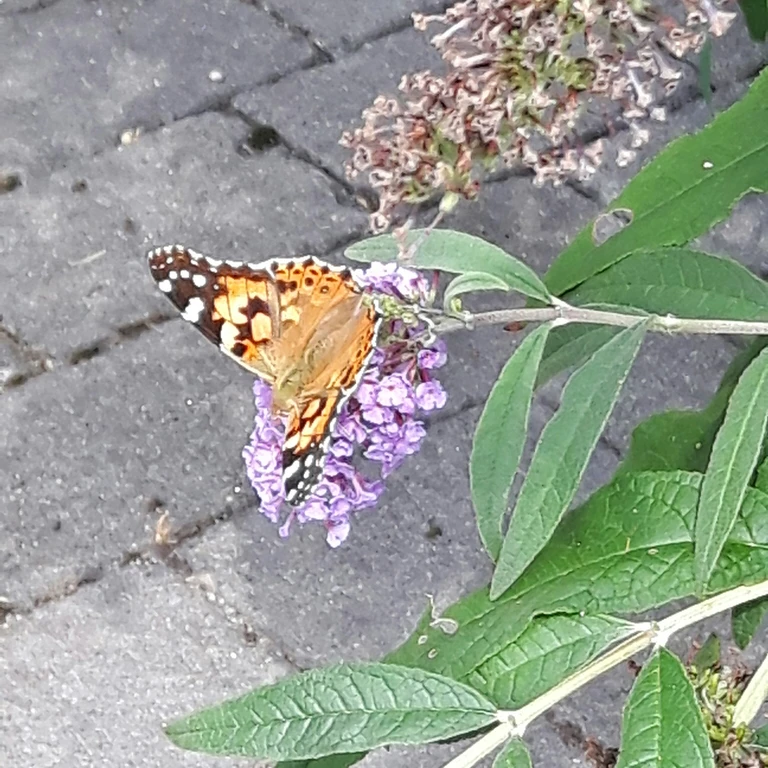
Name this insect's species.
Vanessa cardui
